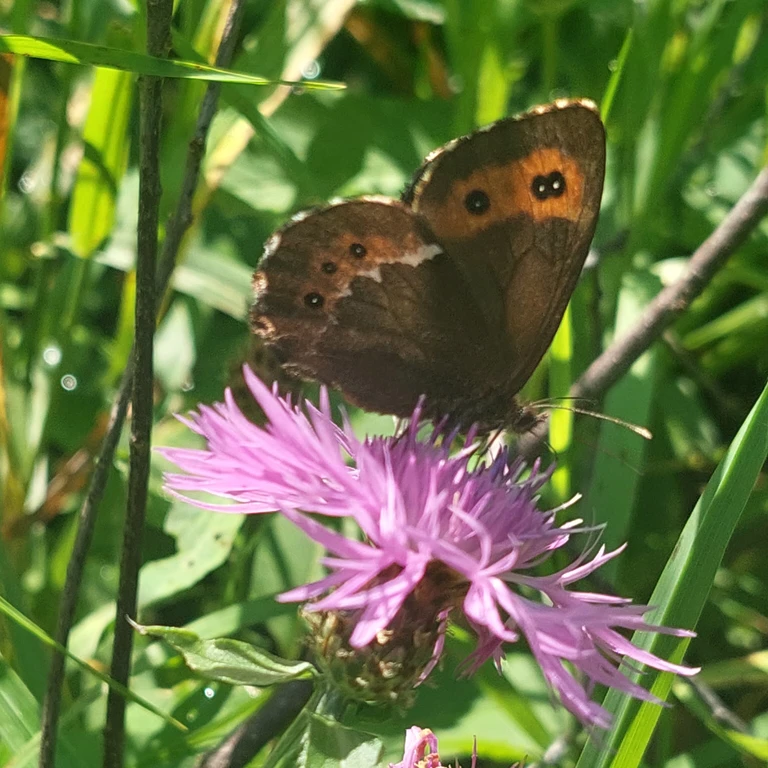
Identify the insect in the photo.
Erebia ligea
